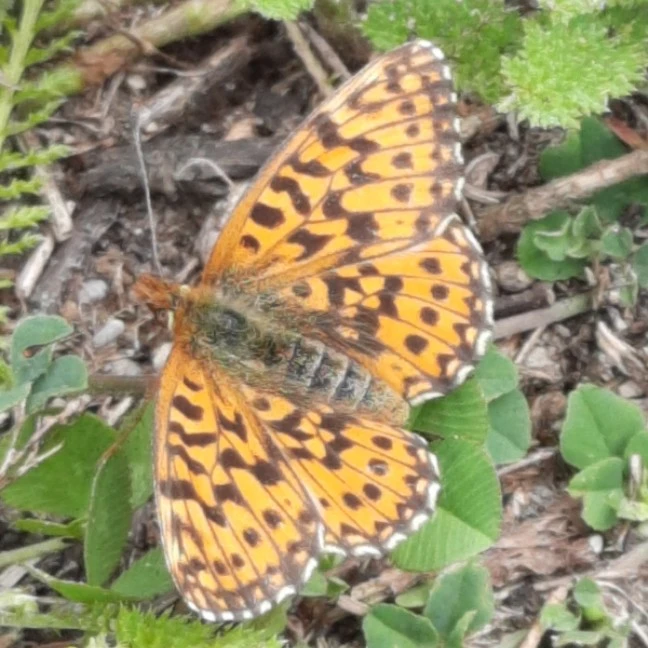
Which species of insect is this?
Boloria dia
